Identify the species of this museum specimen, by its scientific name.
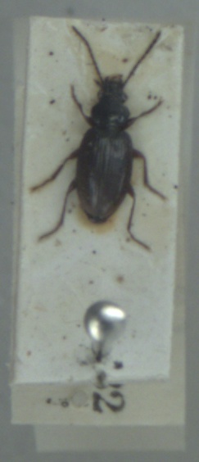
Bembidion iricolor
